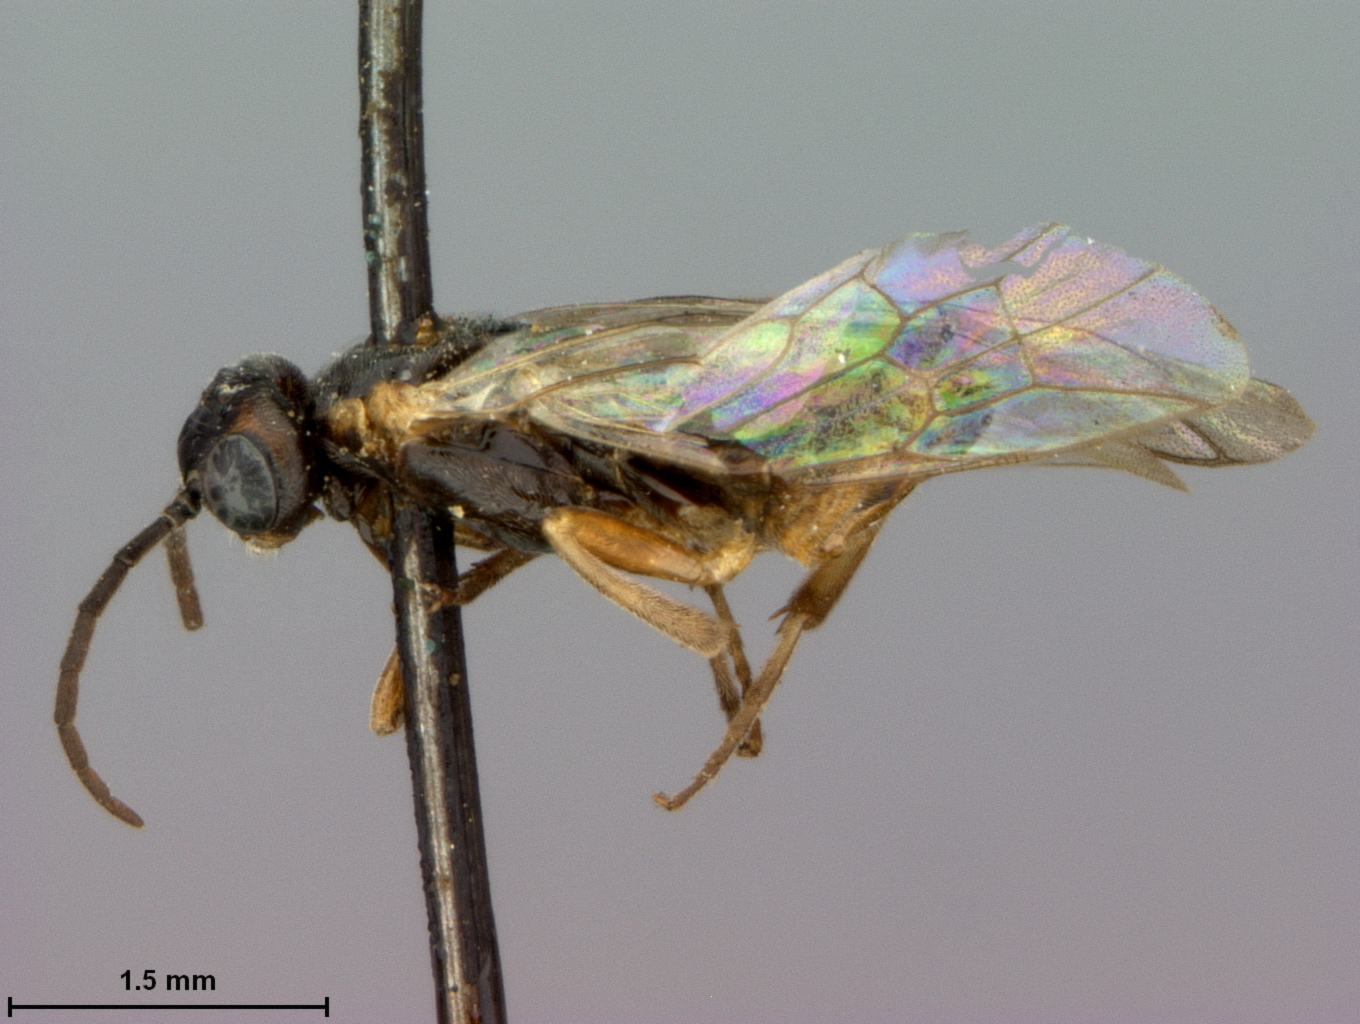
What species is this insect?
Pontania californica
